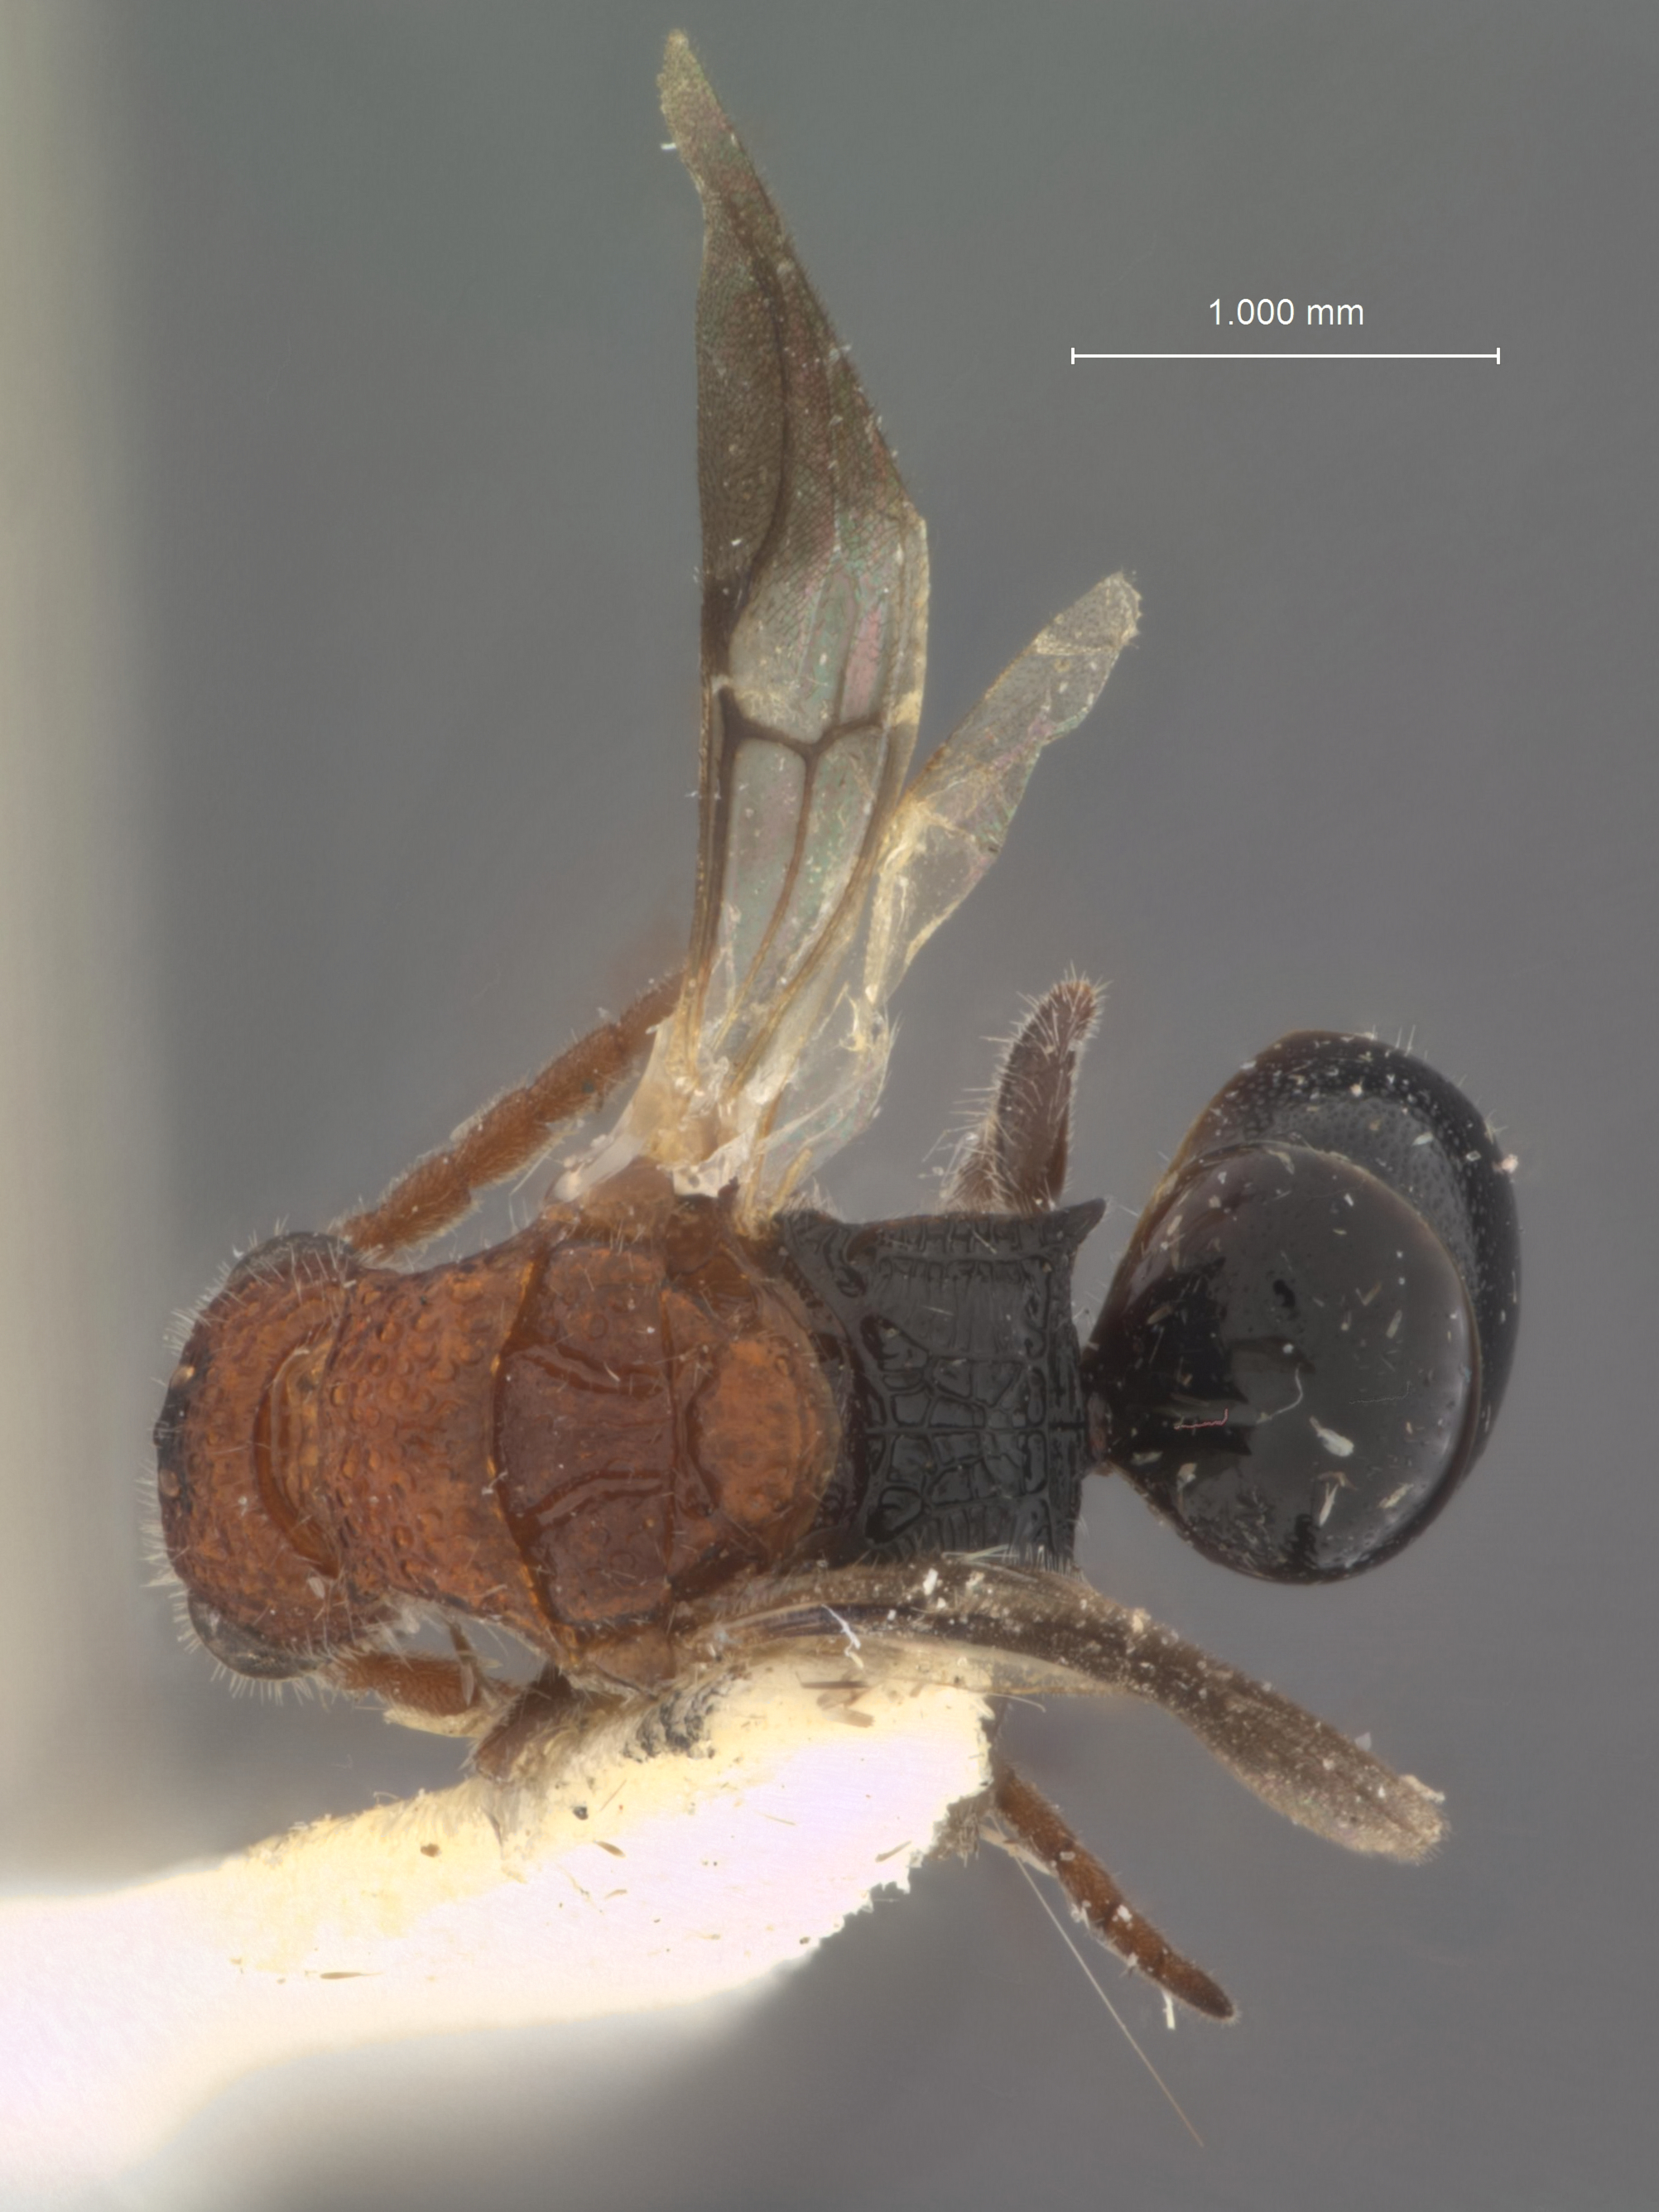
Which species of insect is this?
Sulcomesitius kibissaensis
